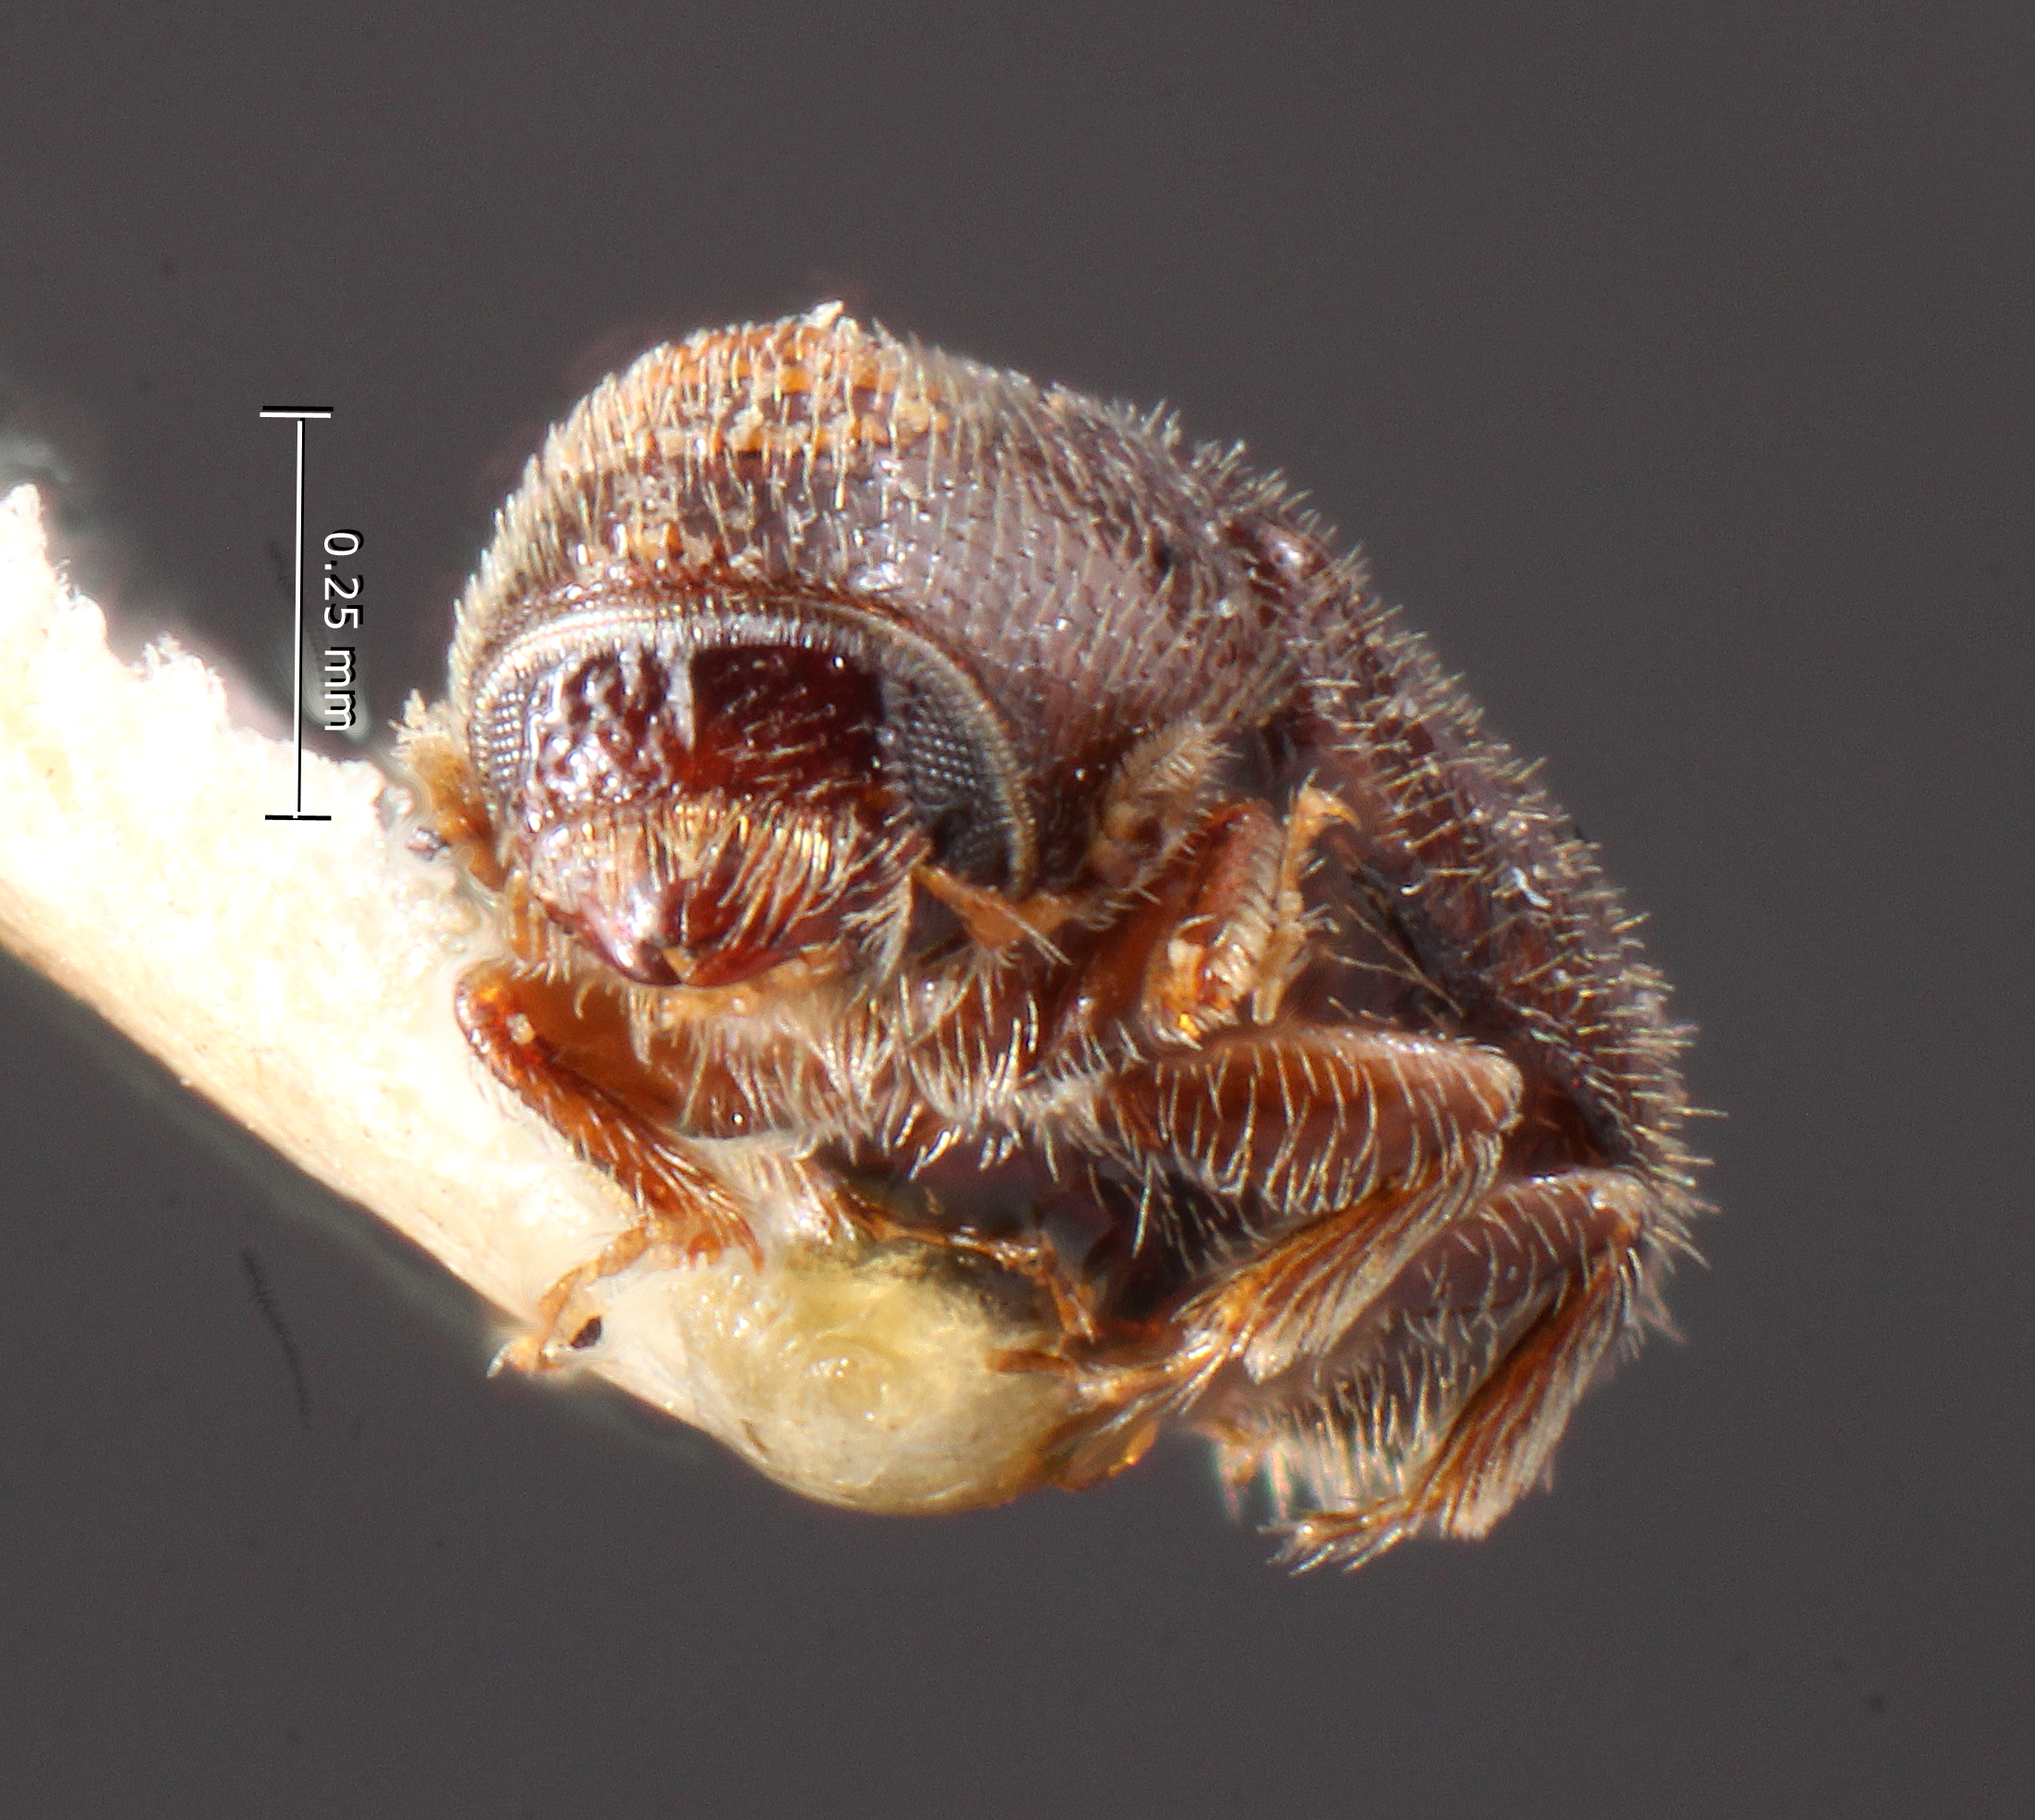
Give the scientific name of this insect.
Pityophthorus inquietus
